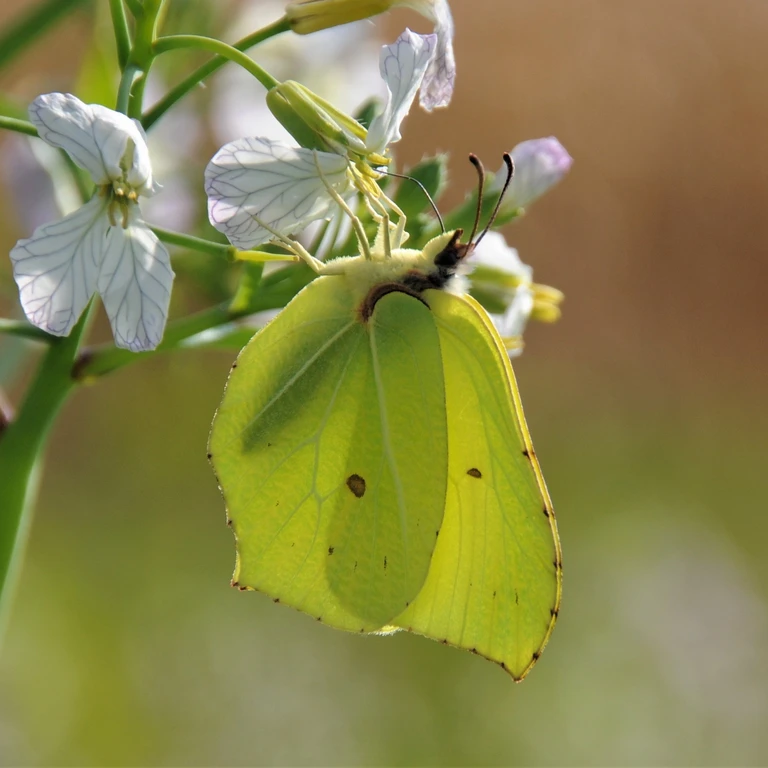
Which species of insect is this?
Gonepteryx rhamni
